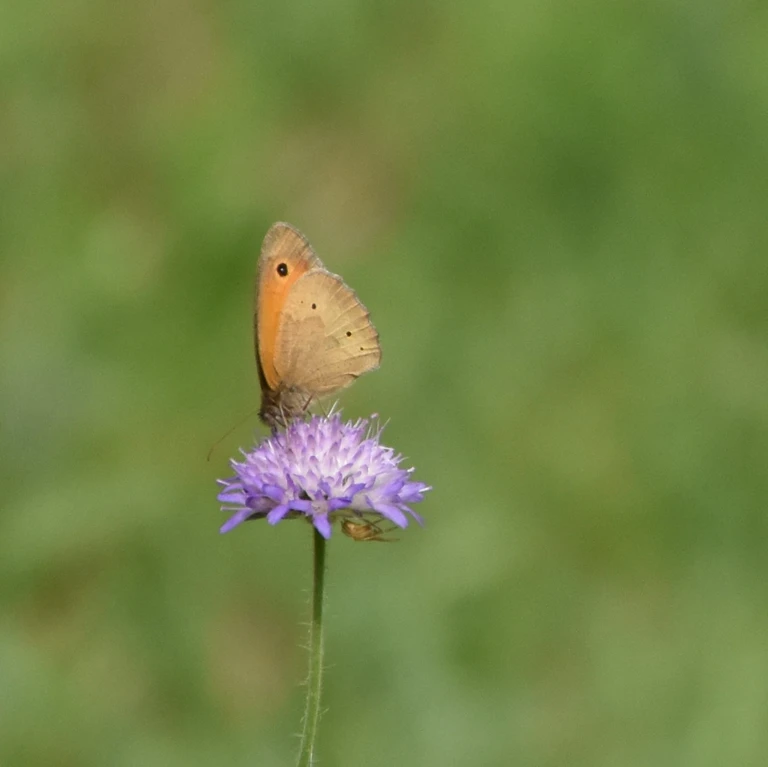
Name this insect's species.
Maniola jurtina
